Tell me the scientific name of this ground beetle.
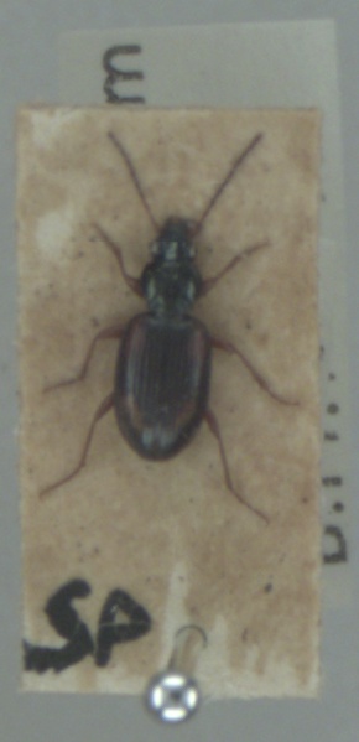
Bembidion tetracolum
